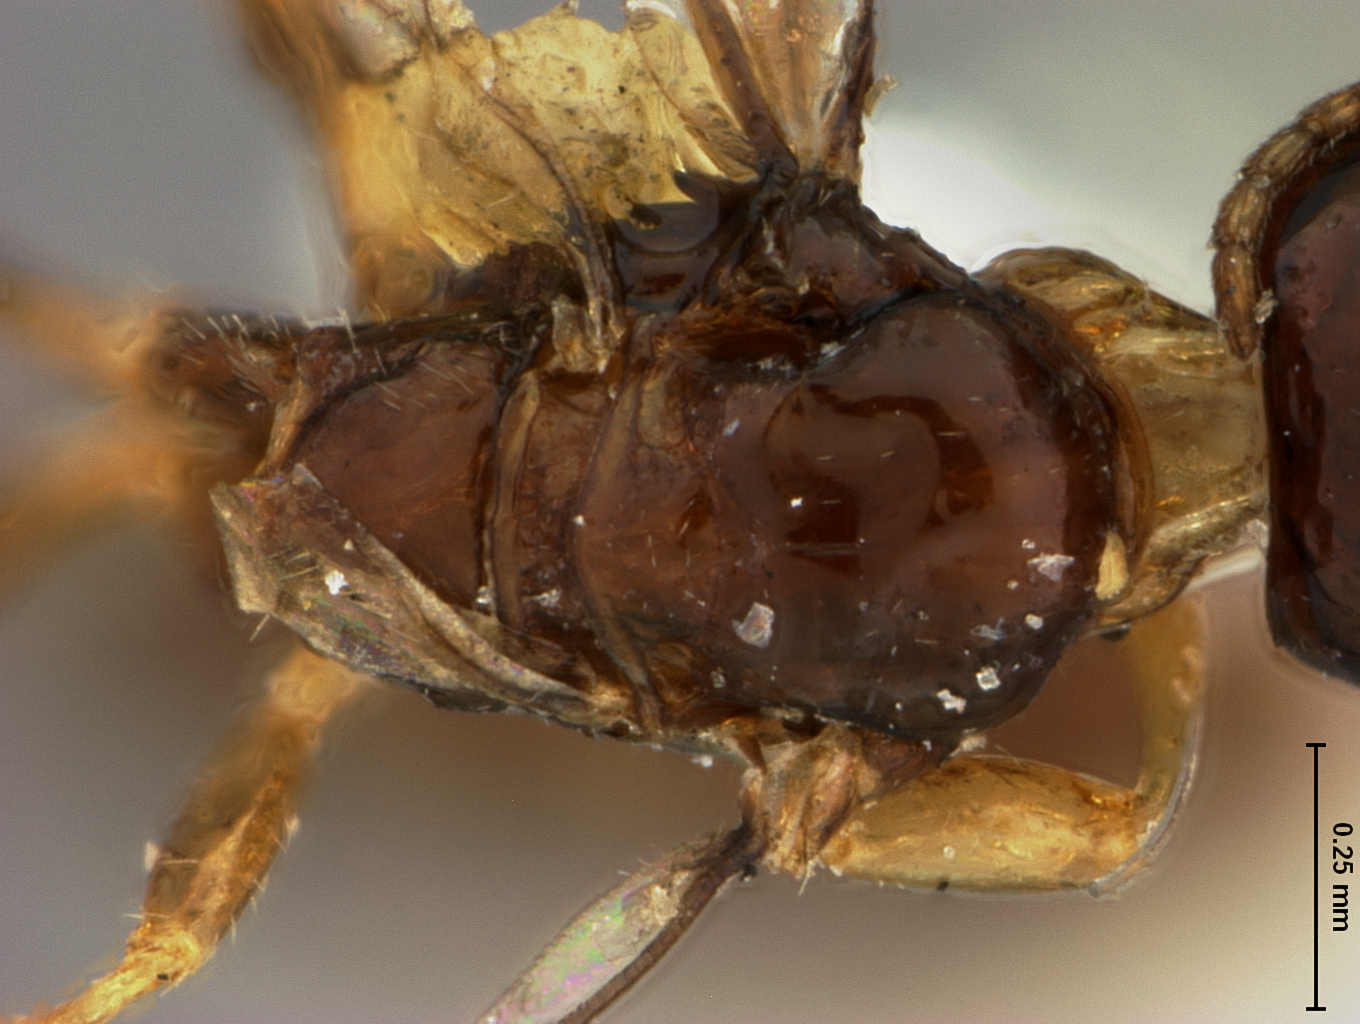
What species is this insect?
Histeromerus canadensis
